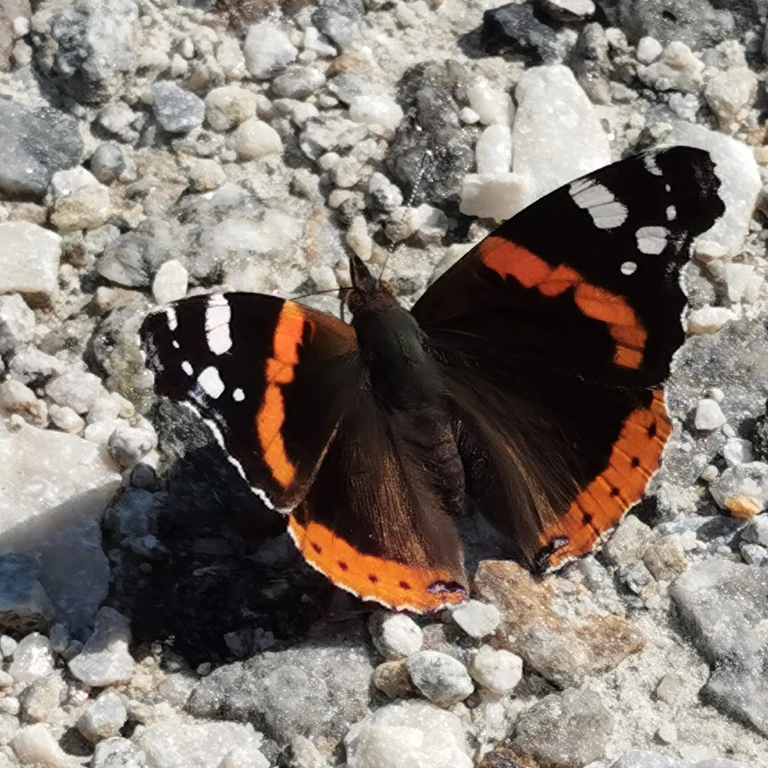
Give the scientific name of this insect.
Vanessa atalanta
